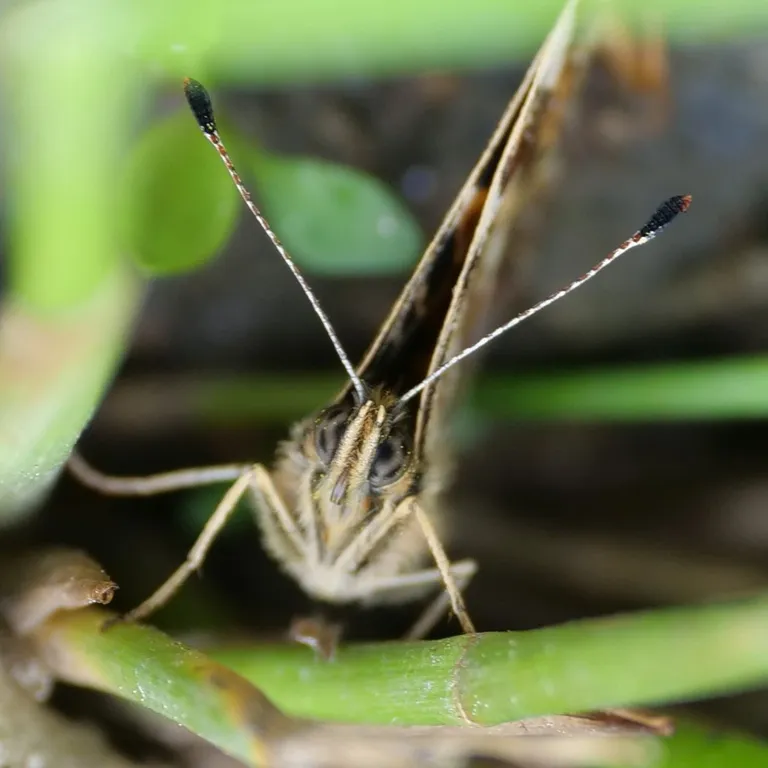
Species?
Araschnia levana
